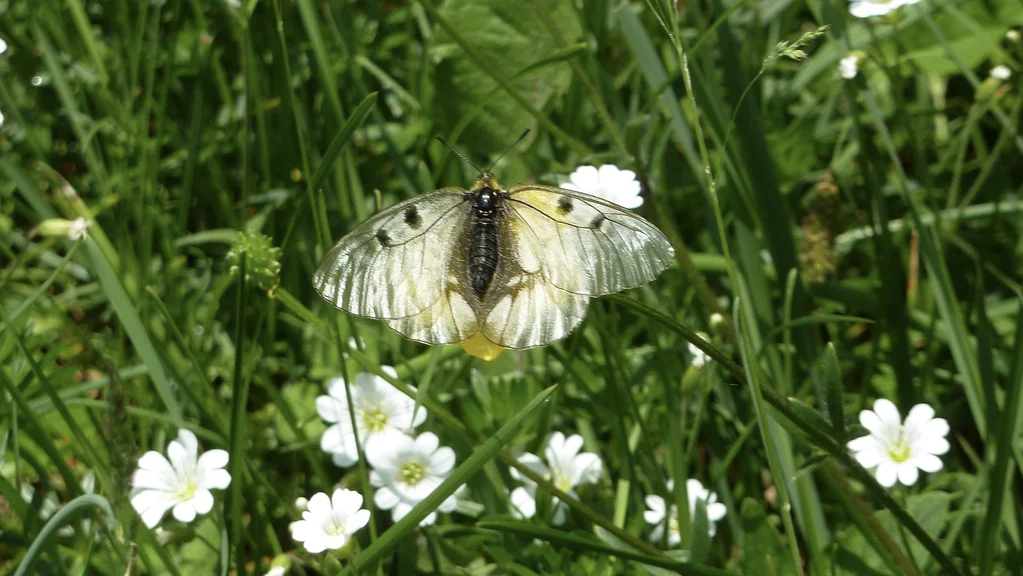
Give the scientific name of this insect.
Parnassius mnemosyne
